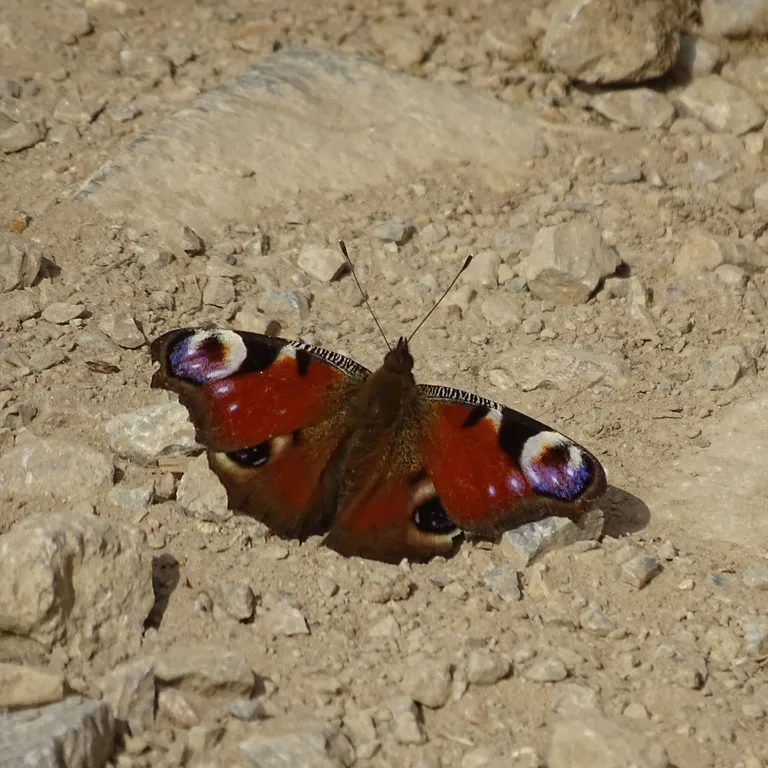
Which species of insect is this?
Aglais io
